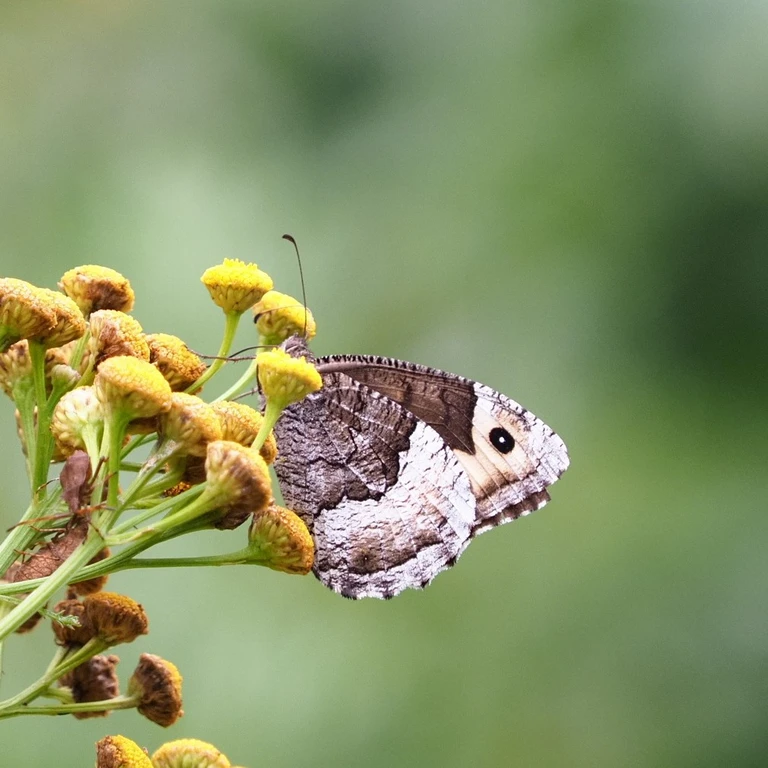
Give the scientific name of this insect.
Hipparchia fagi
